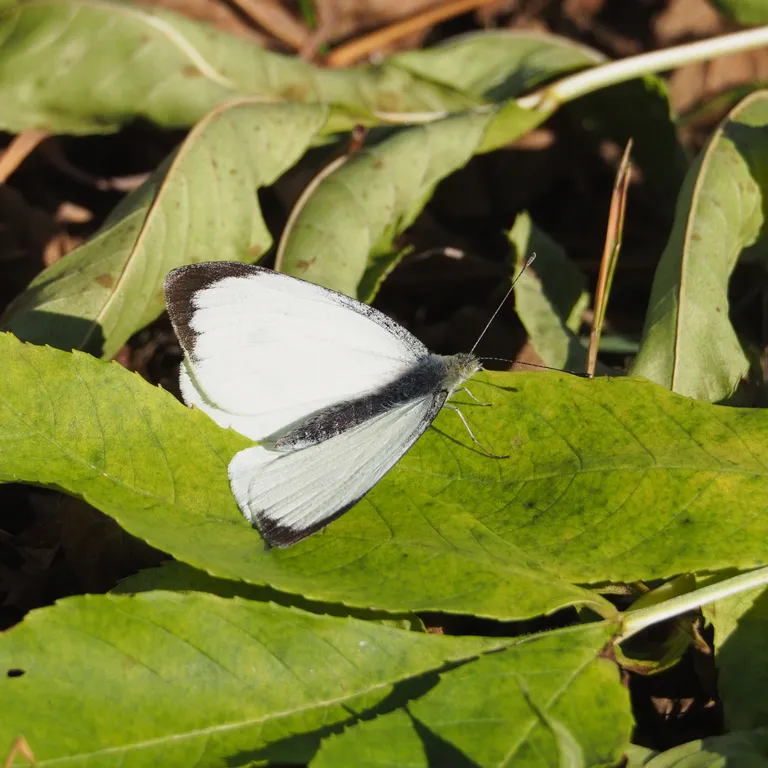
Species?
Pieris brassicae
